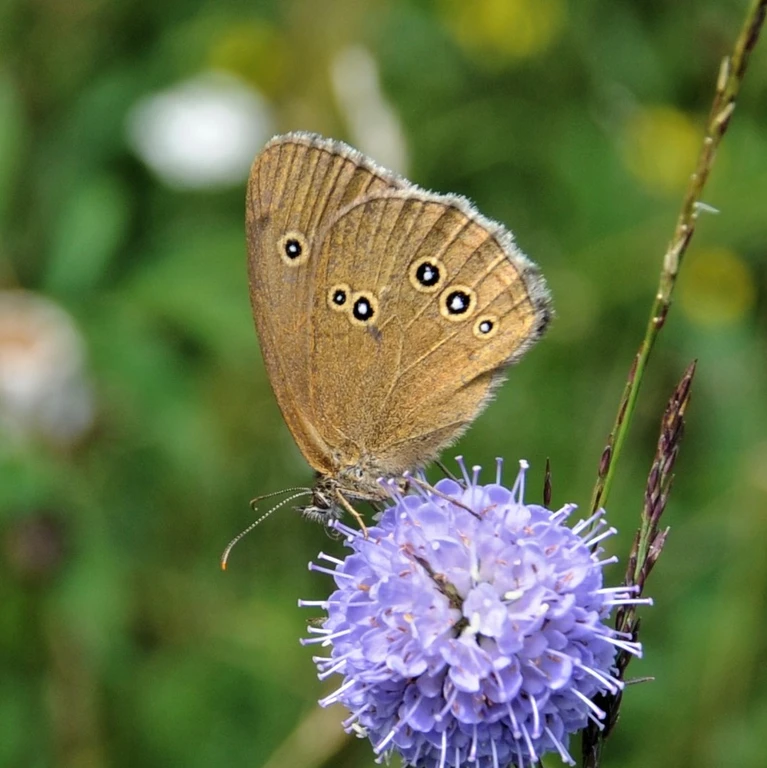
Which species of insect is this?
Aphantopus hyperantus
